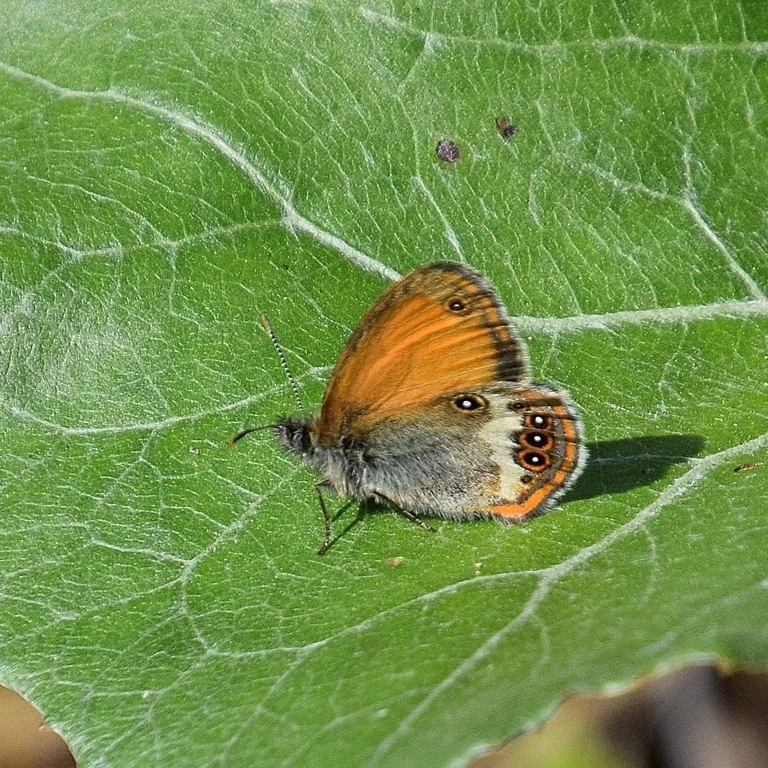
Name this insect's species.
Coenonympha arcania
